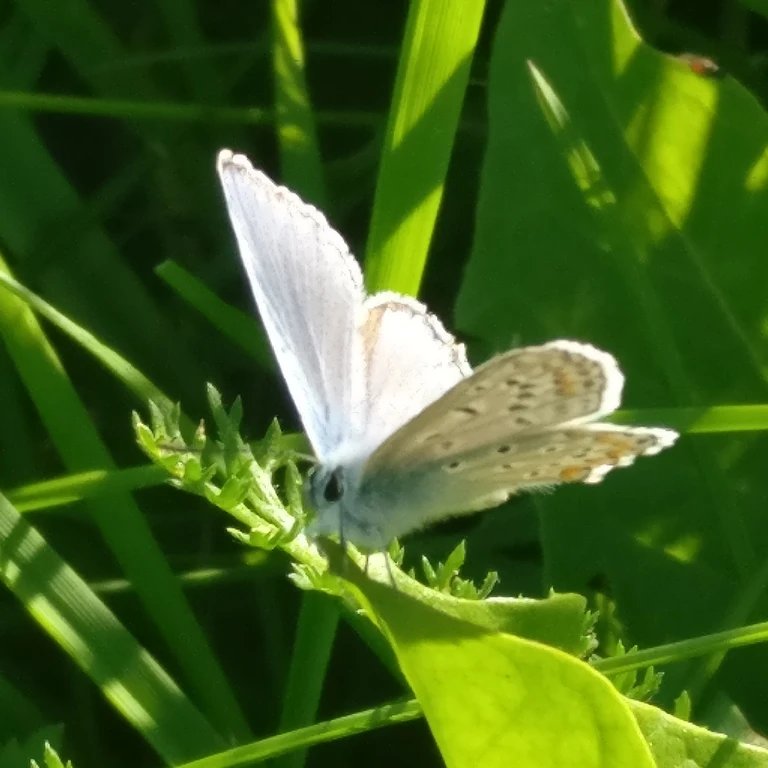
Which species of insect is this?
Polyommatus icarus
